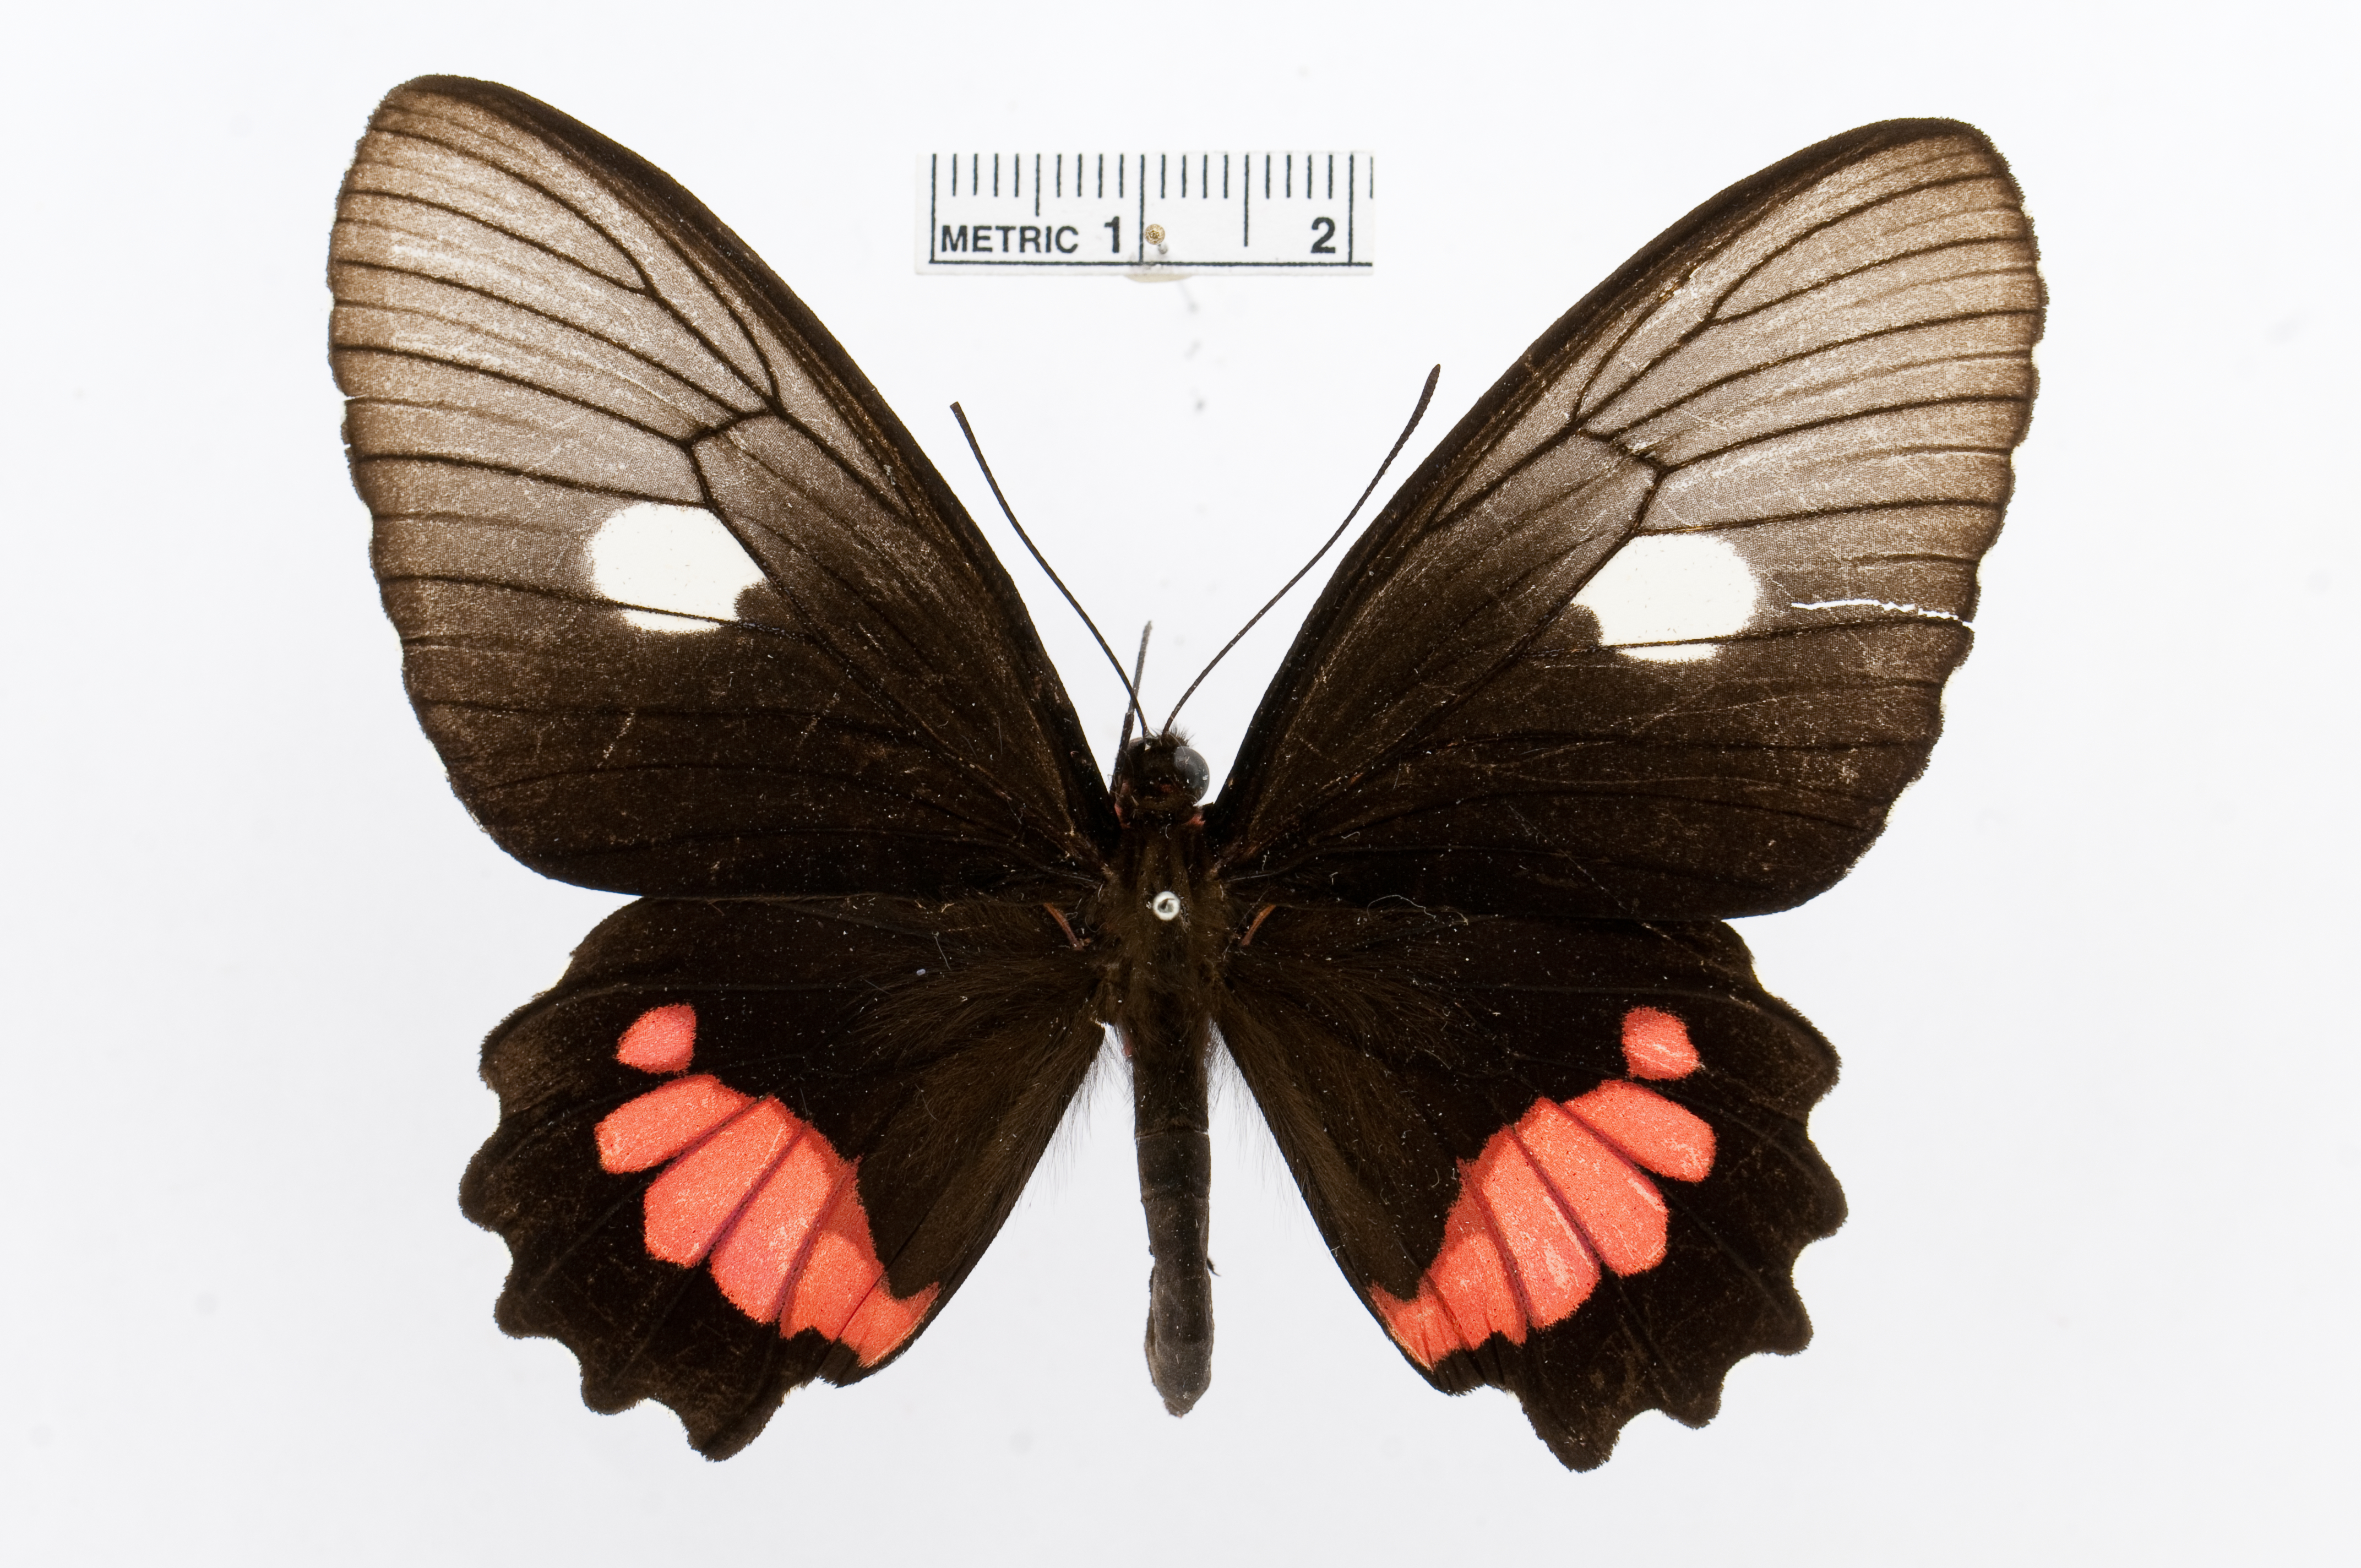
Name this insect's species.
Parides vertumnus
